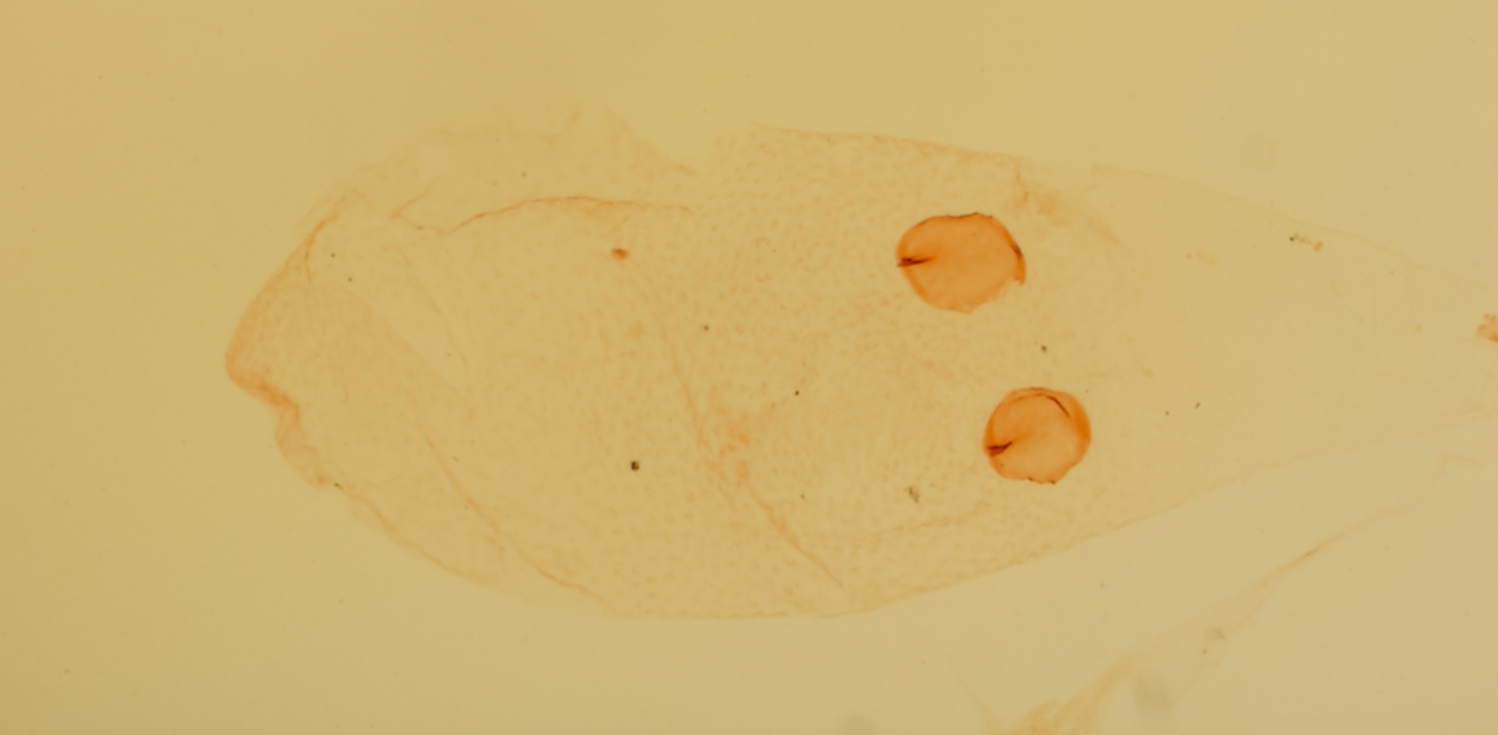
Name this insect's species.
Cosmopterix nonna
